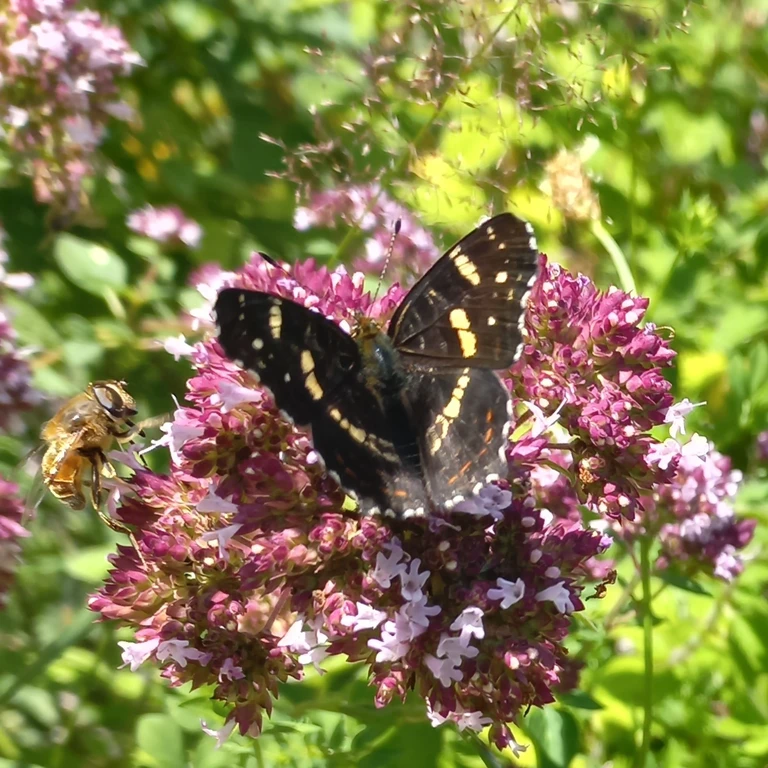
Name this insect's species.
Araschnia levana
